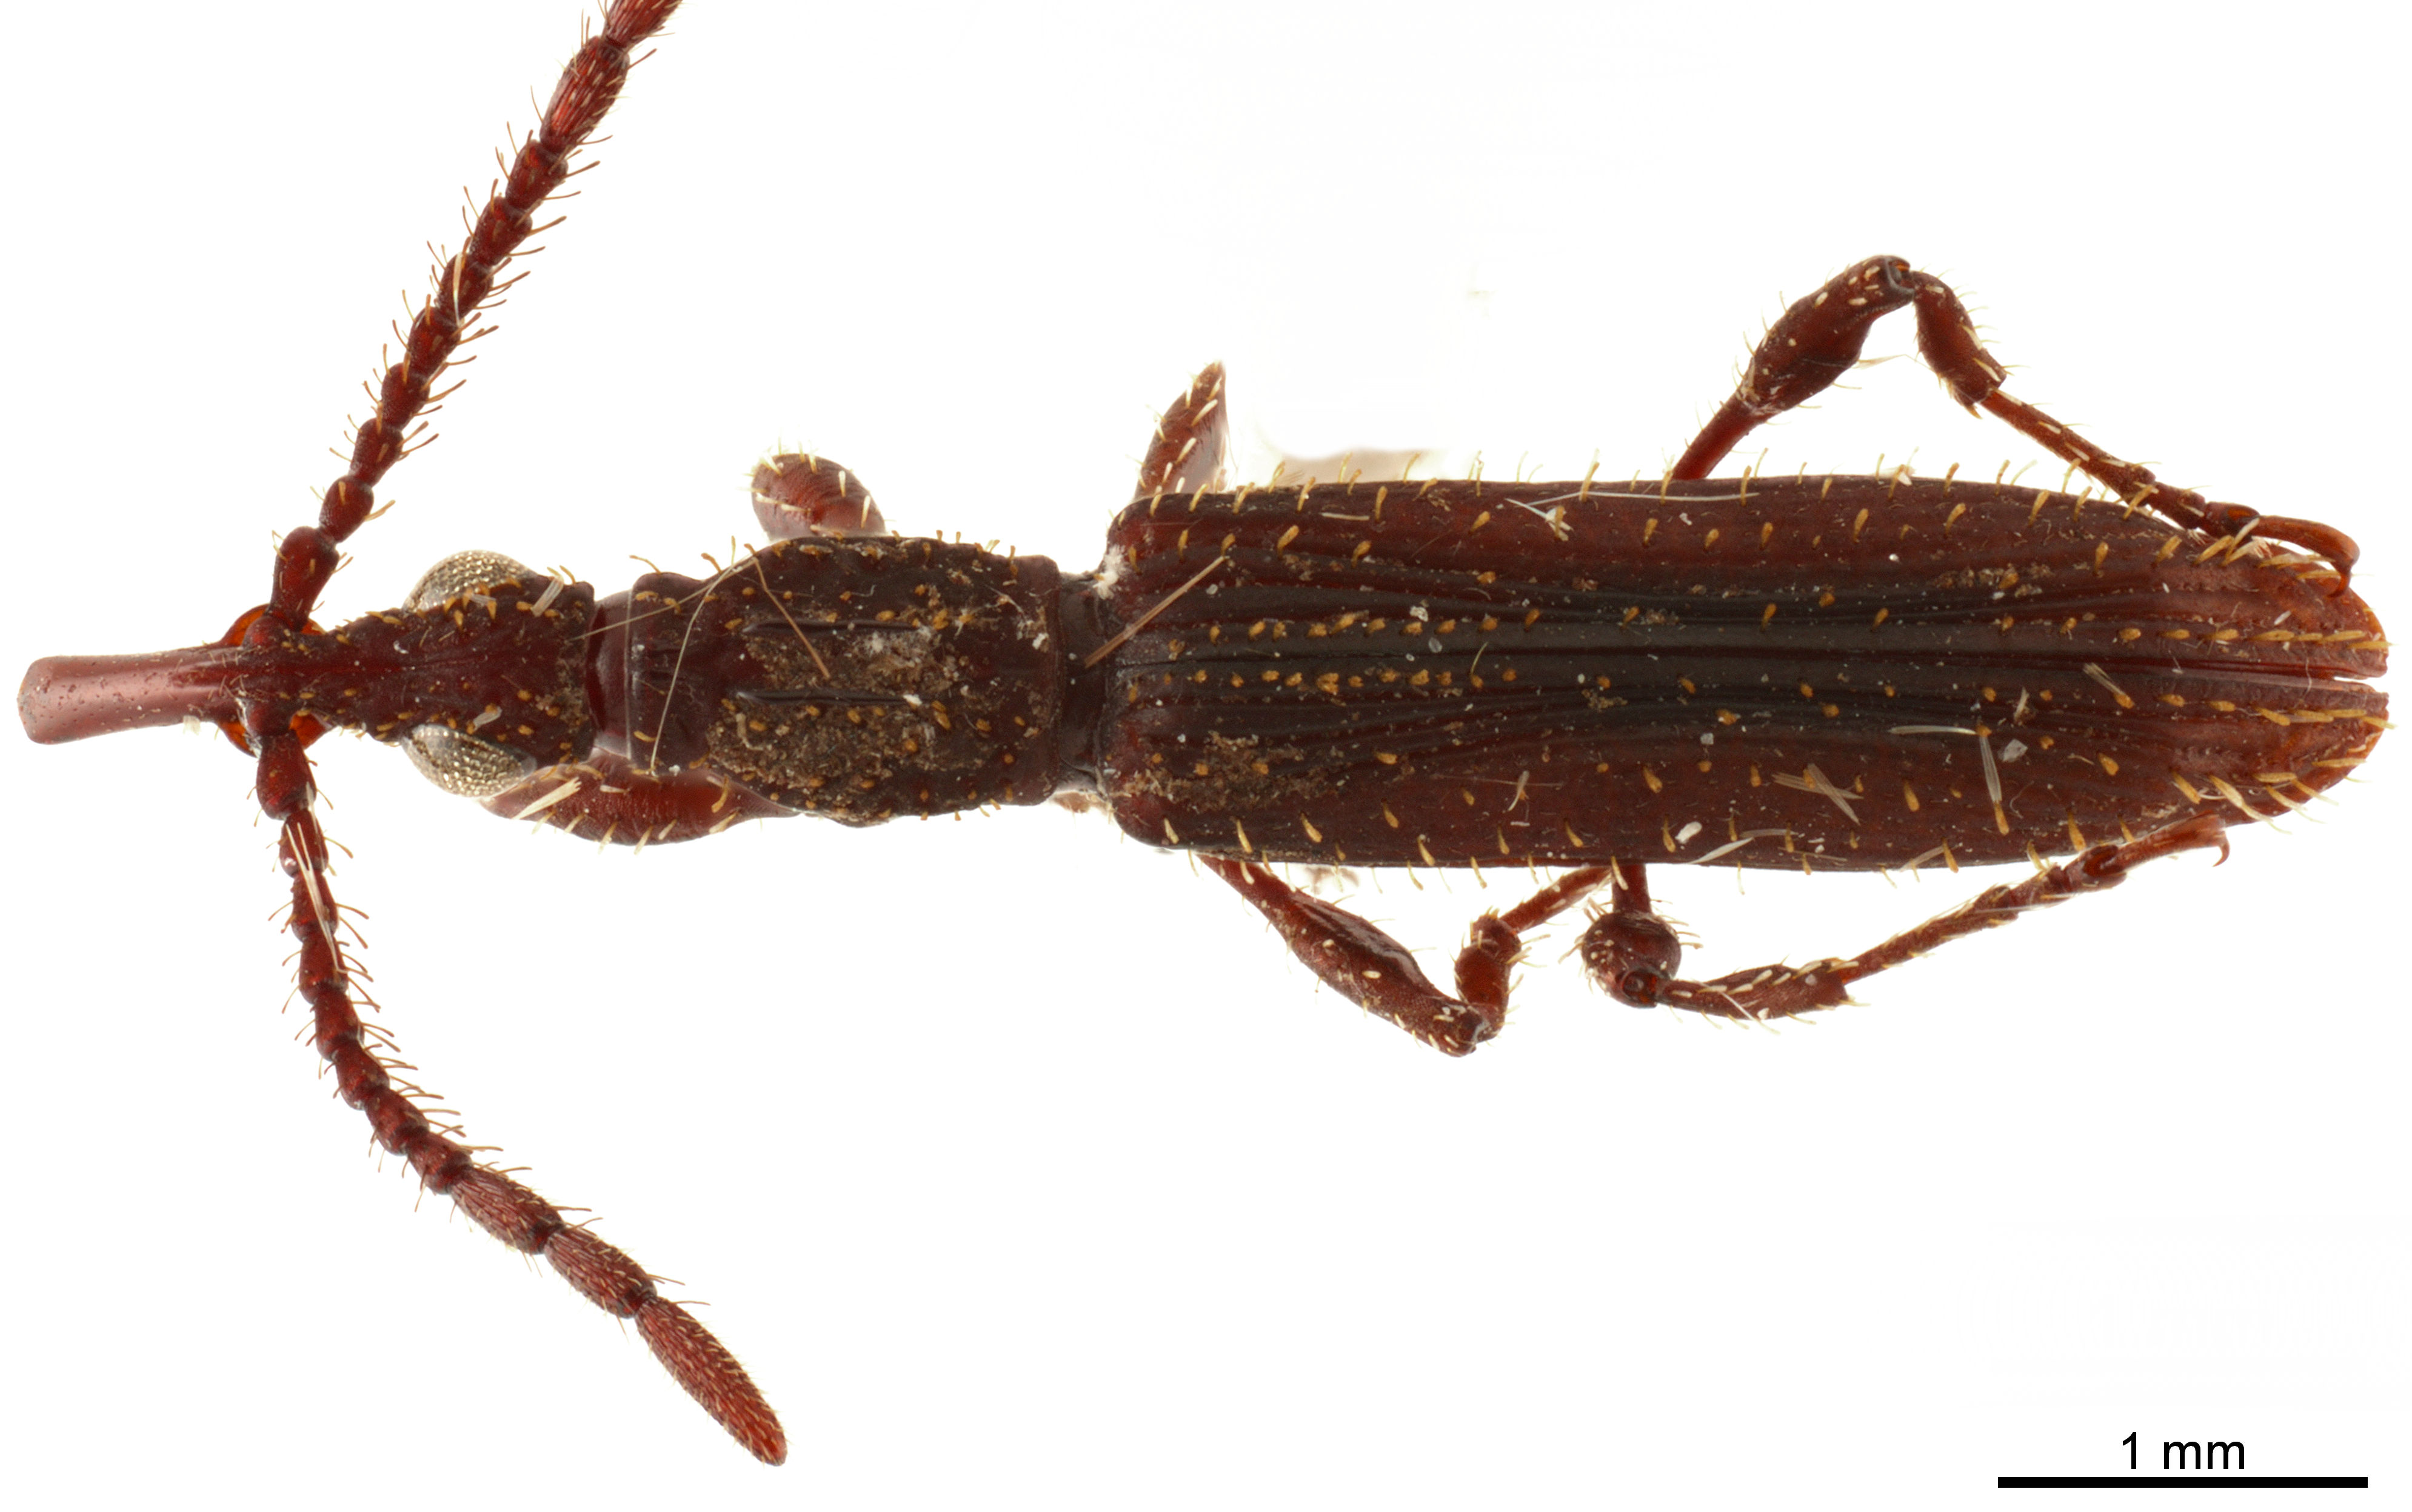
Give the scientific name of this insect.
Hyperephanus cerdai
